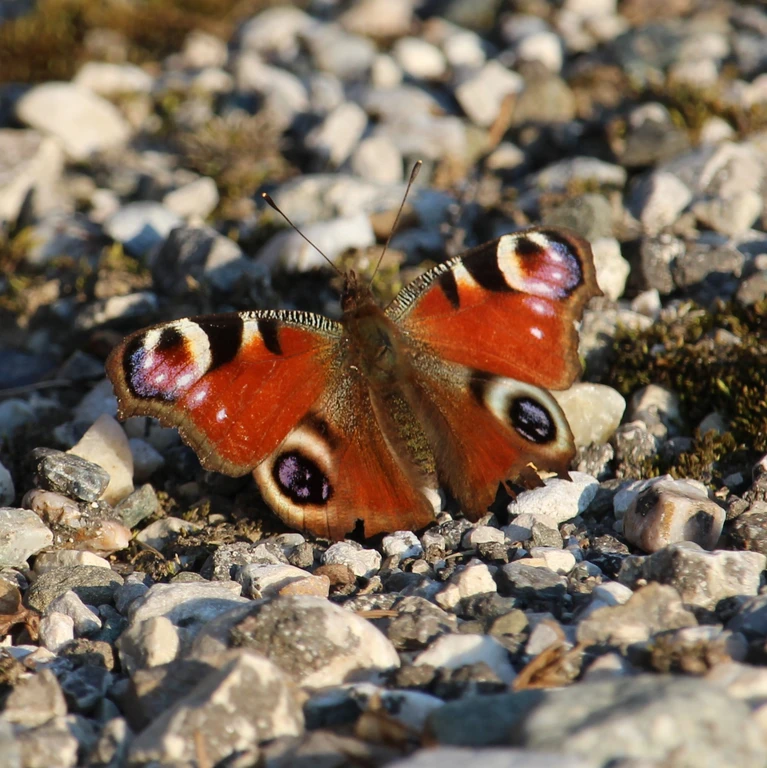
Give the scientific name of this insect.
Aglais io
